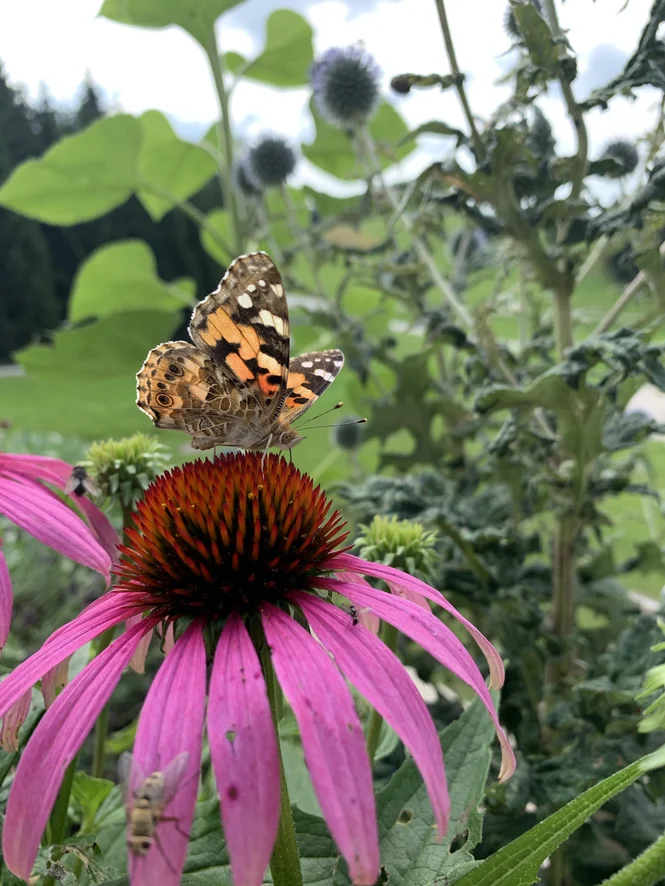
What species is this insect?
Vanessa cardui
